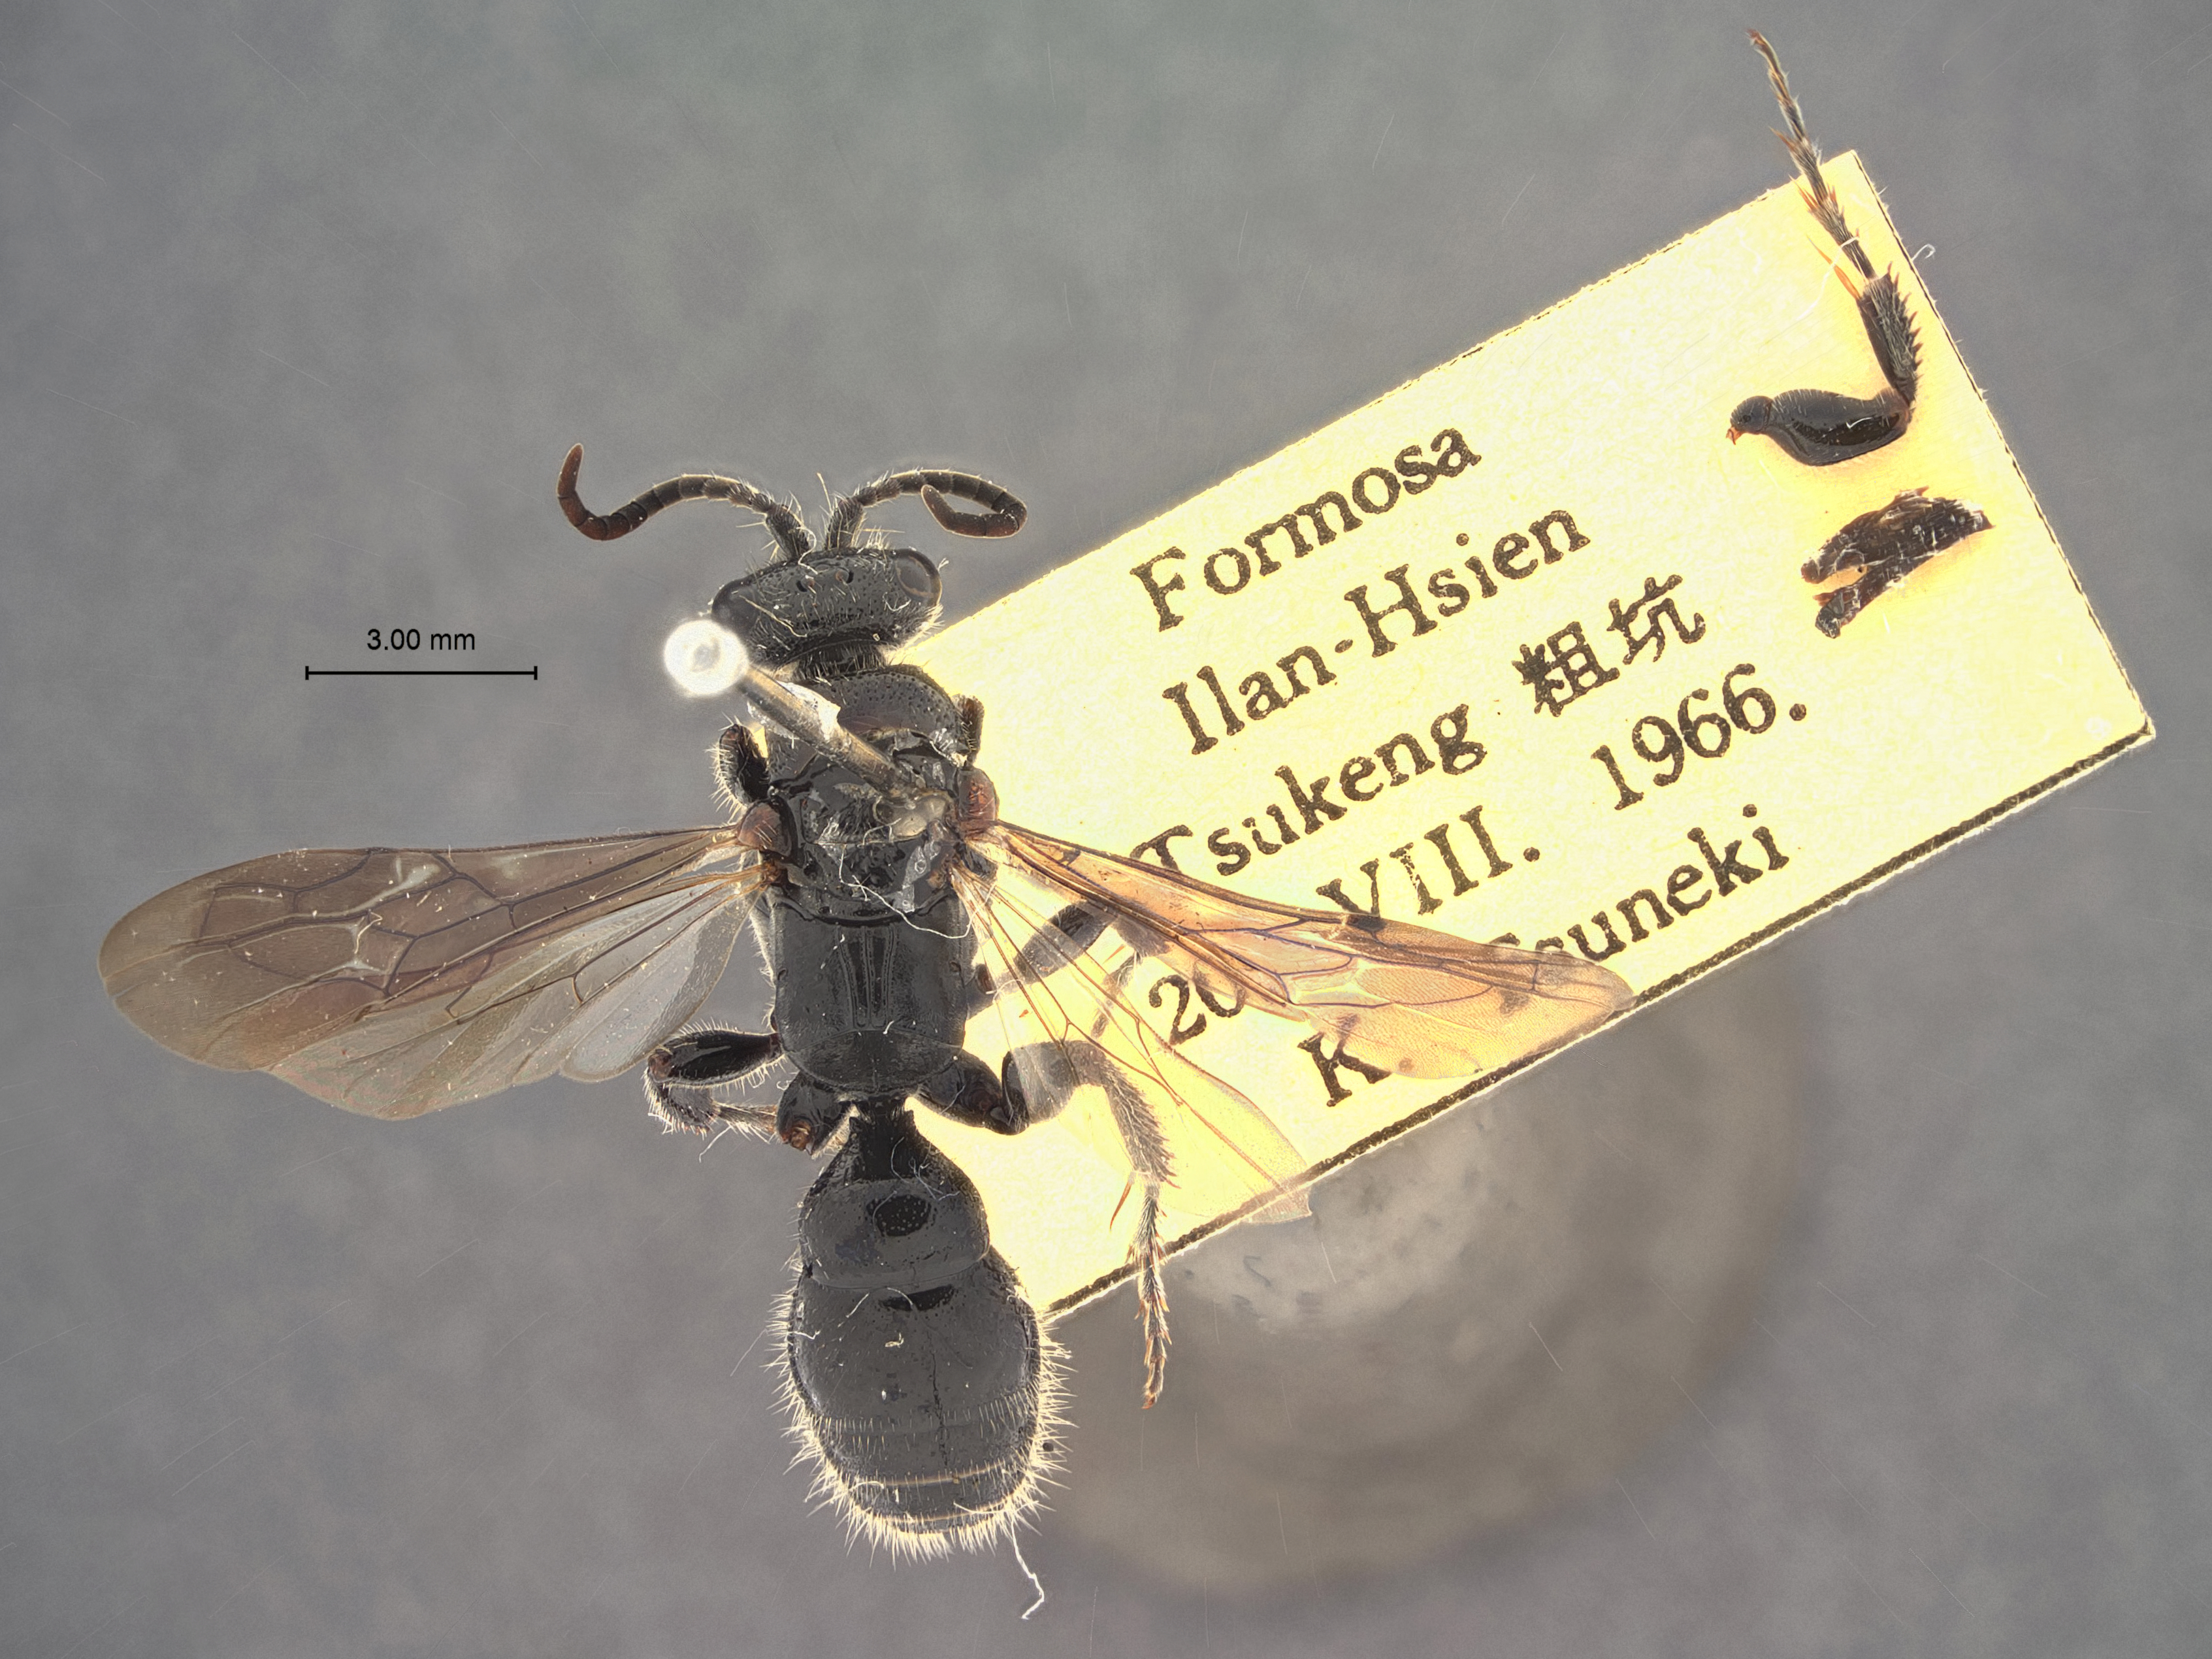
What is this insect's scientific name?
Tiphia ilanensis
